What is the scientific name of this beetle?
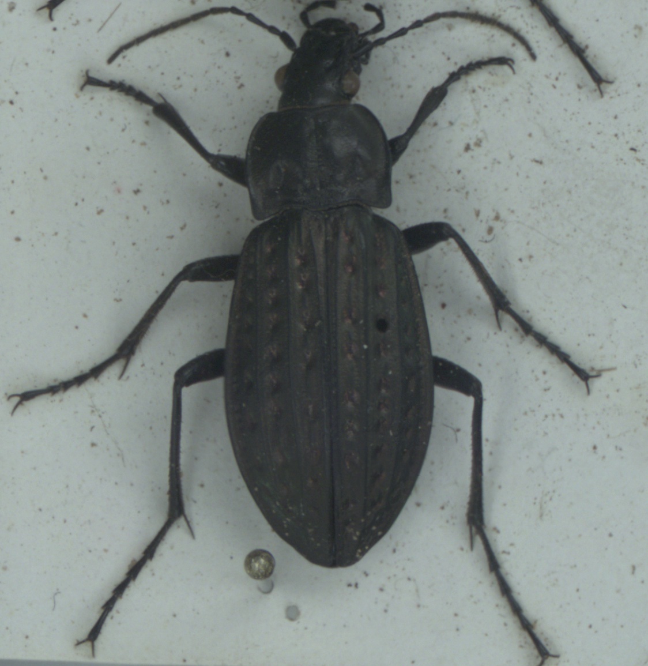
Carabus clatratus
